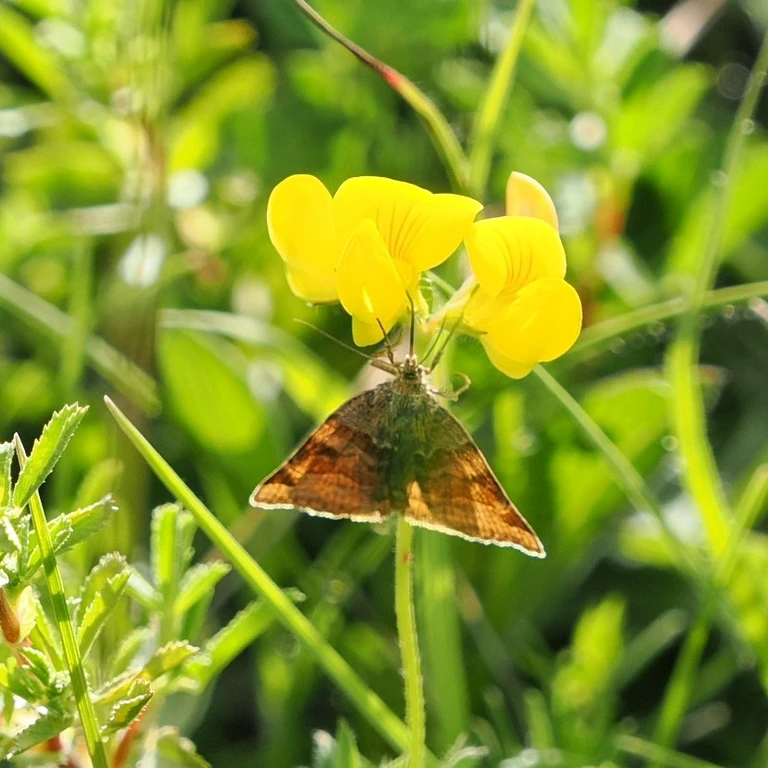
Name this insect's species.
Euclidia glyphica
